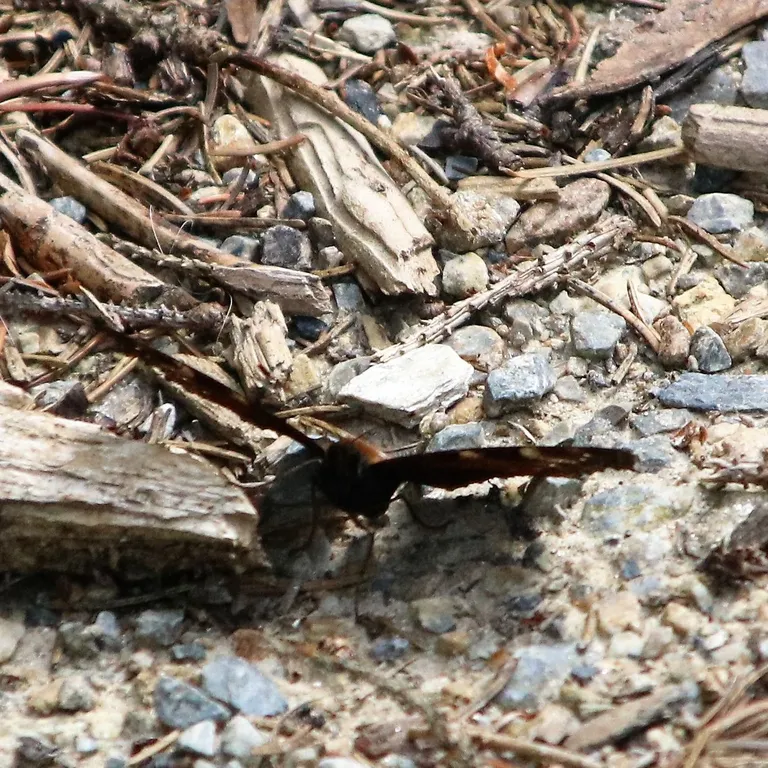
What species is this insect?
Aglais io
